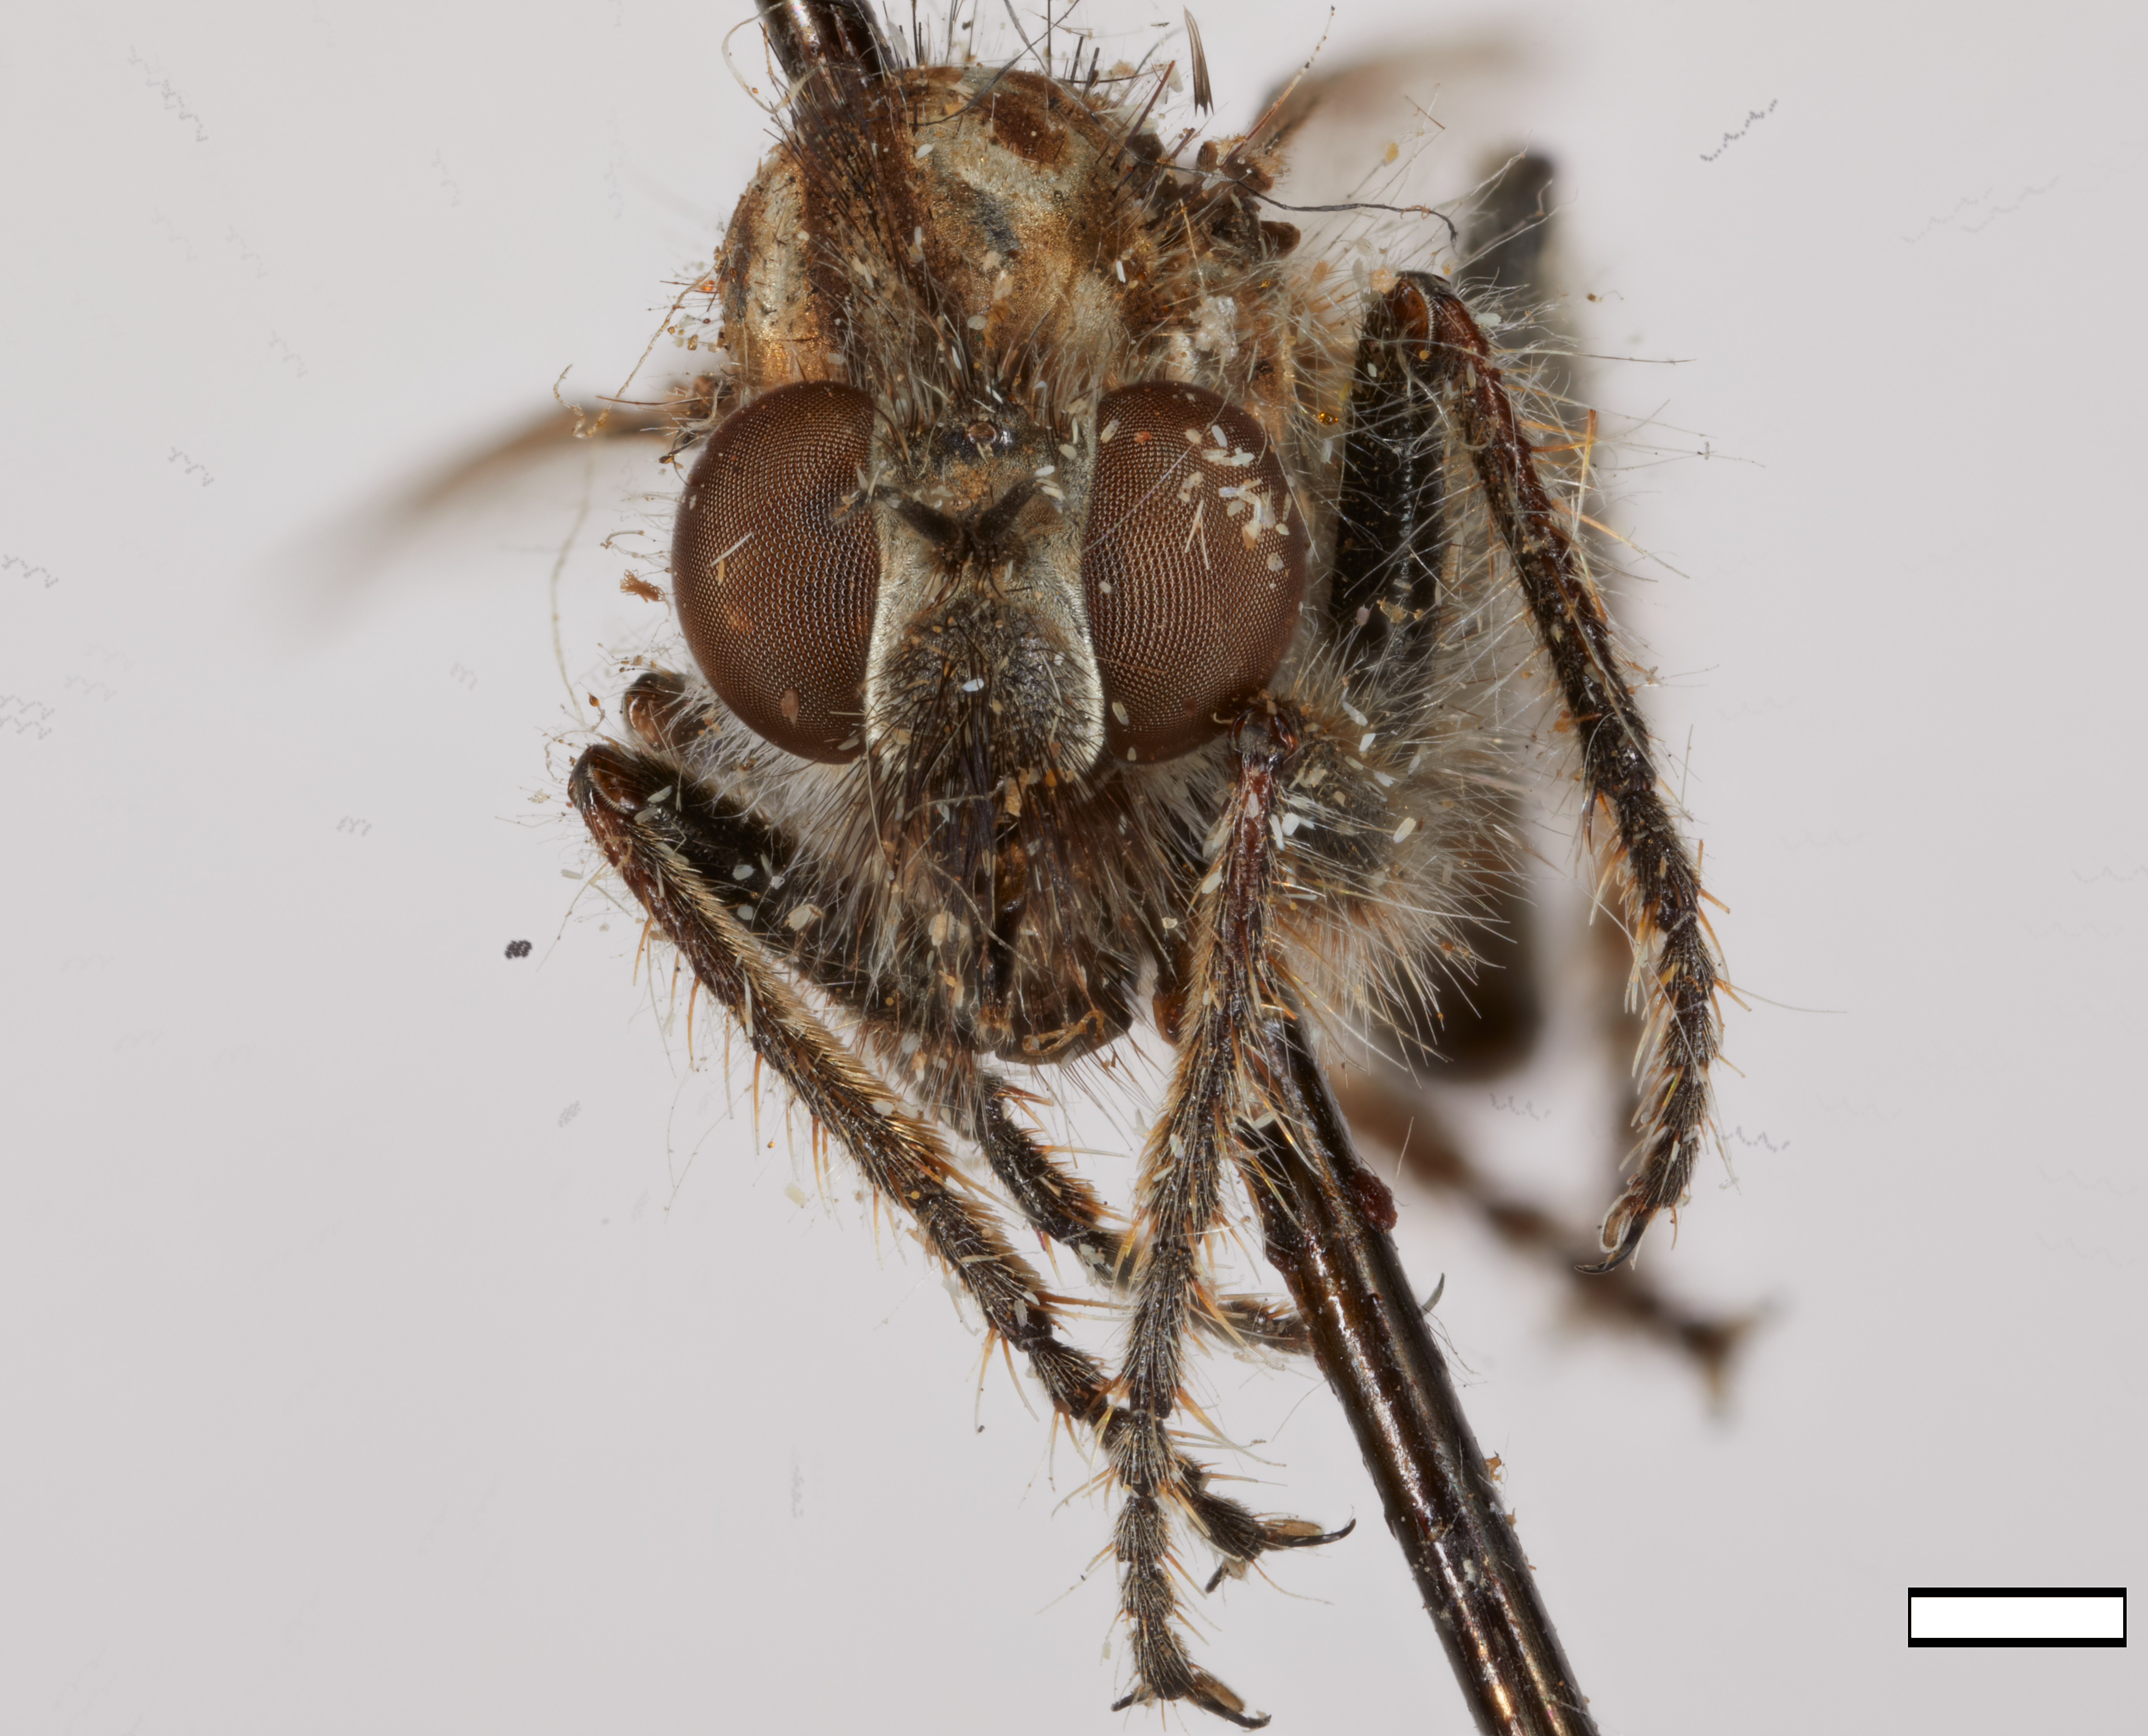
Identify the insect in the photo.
Cyrtopogon maculosus
